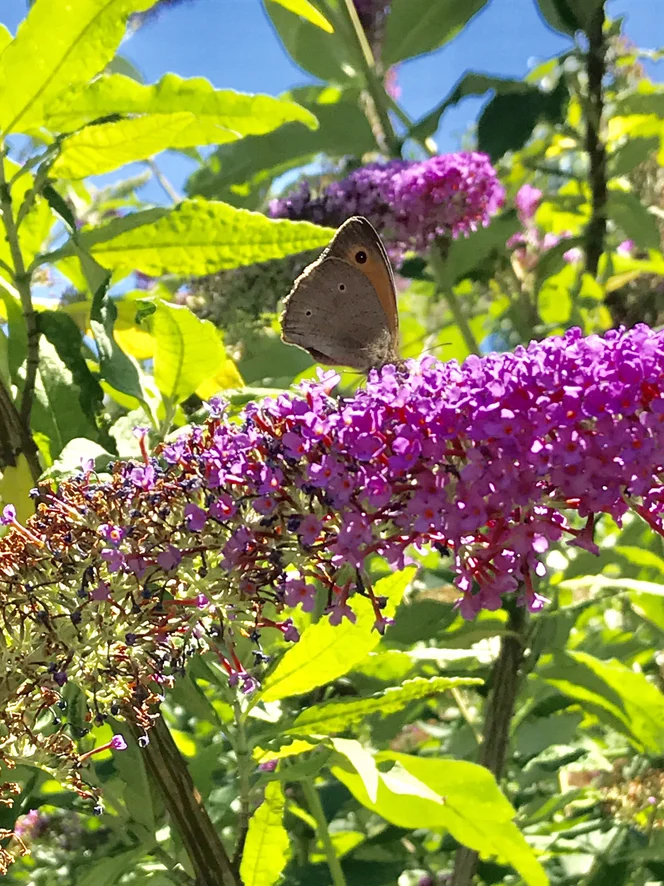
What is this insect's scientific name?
Maniola jurtina
